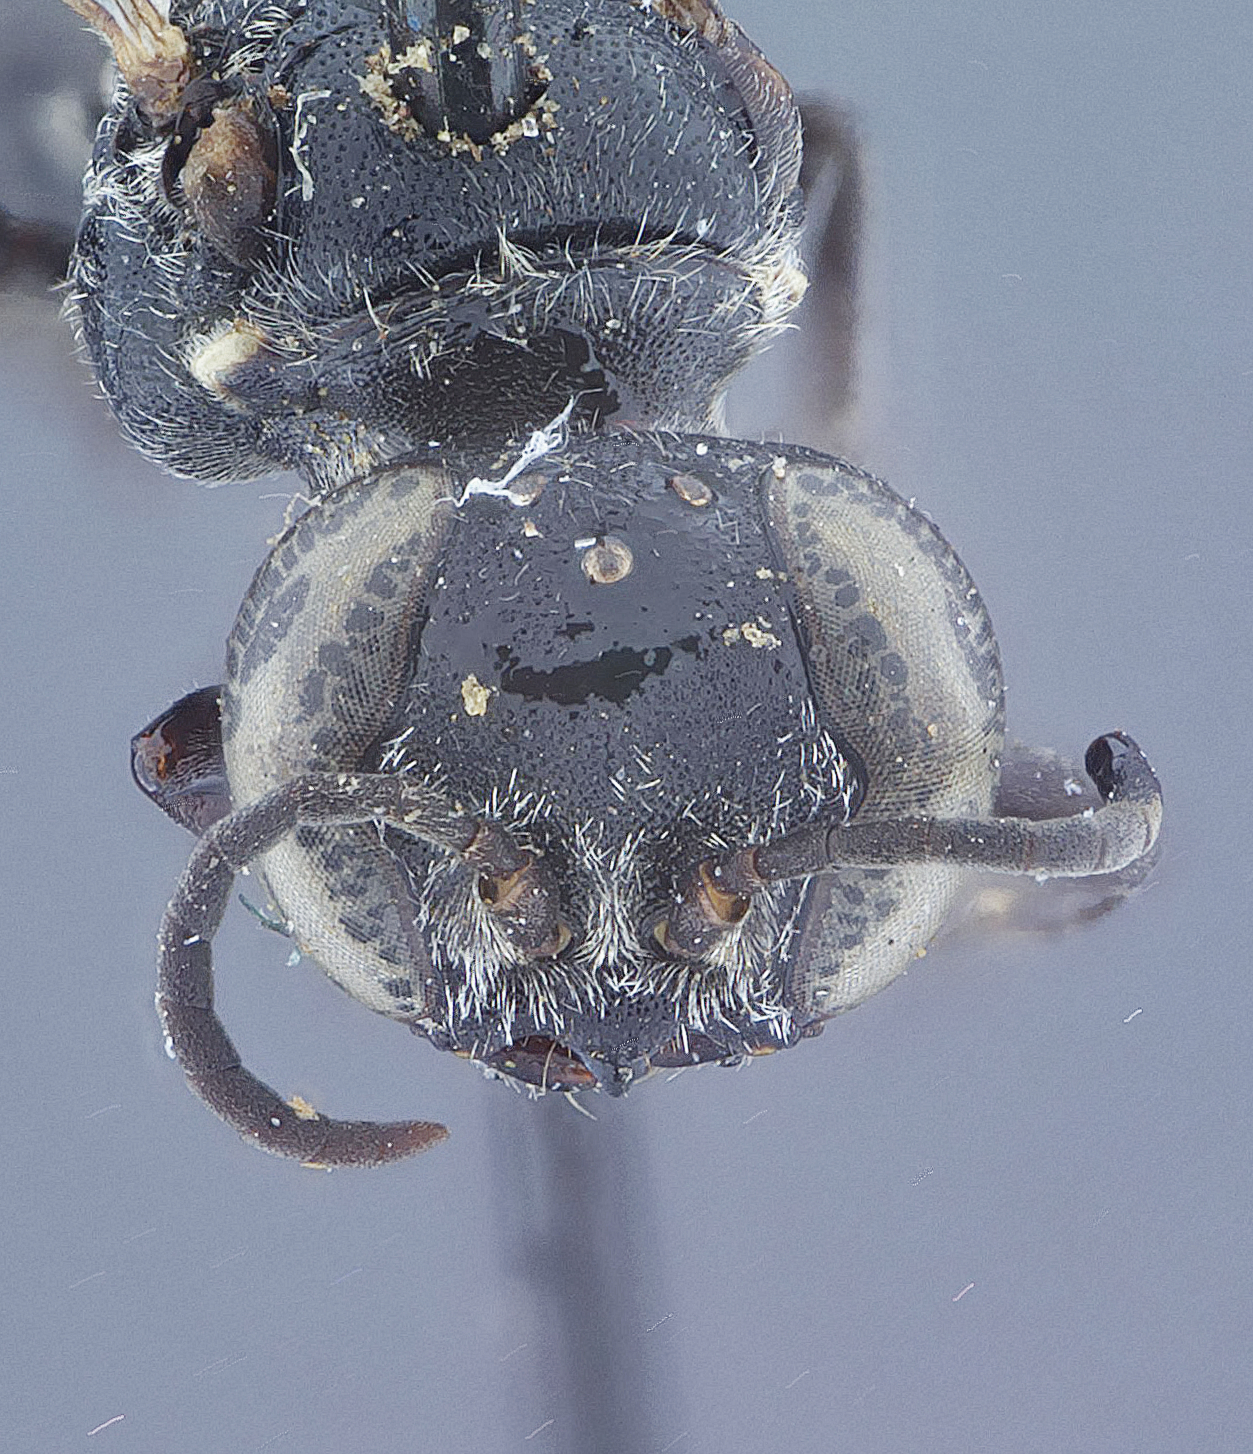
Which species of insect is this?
Pisonopsis birkmanni
